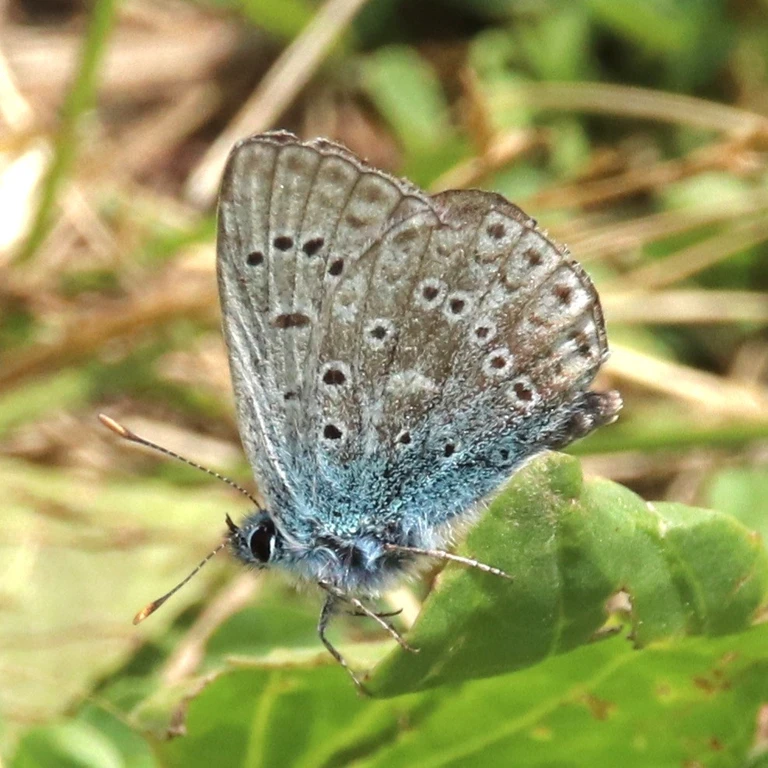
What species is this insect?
Polyommatus icarus
